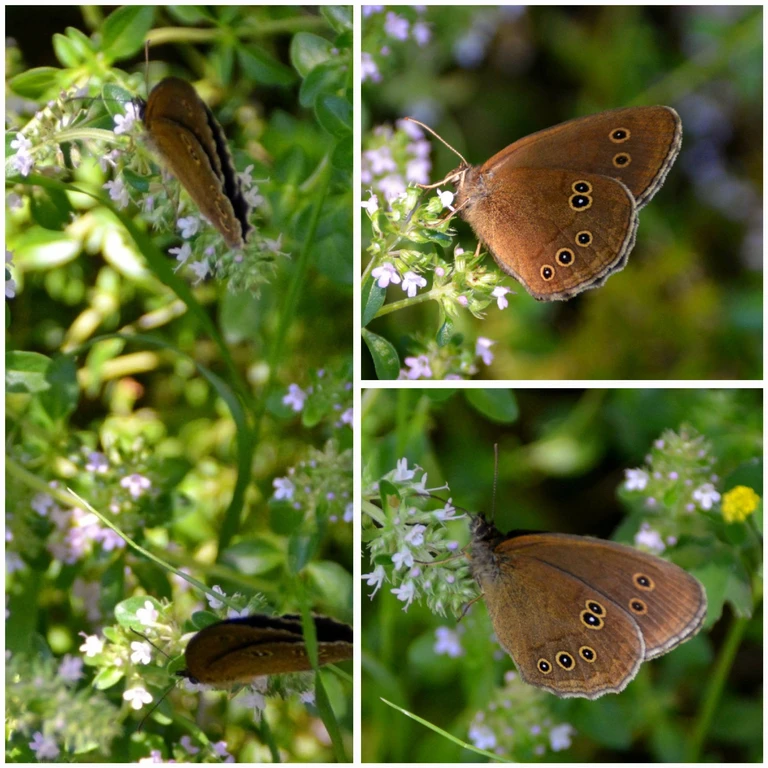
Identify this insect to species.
Aphantopus hyperantus
